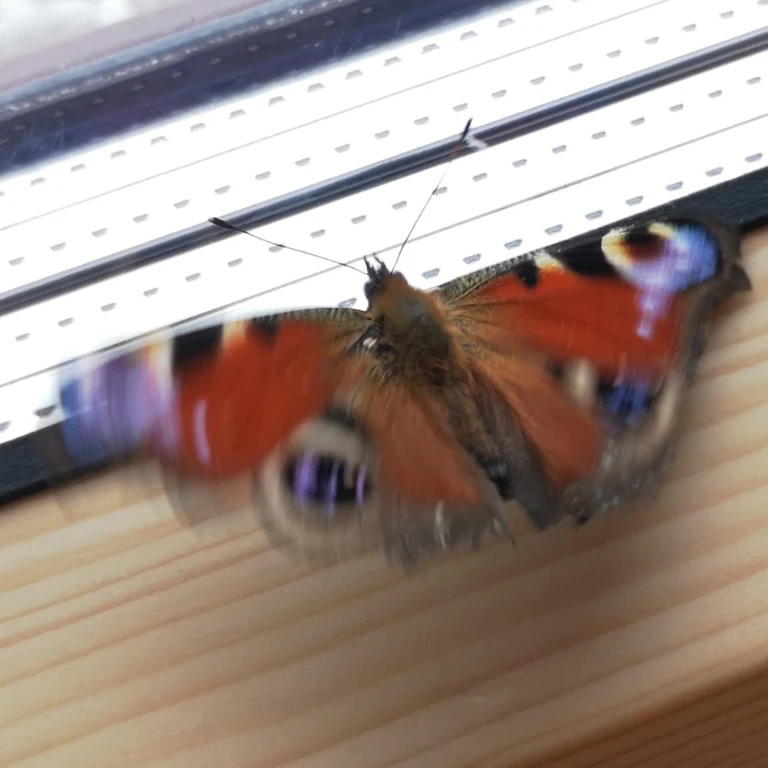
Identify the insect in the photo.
Aglais io
